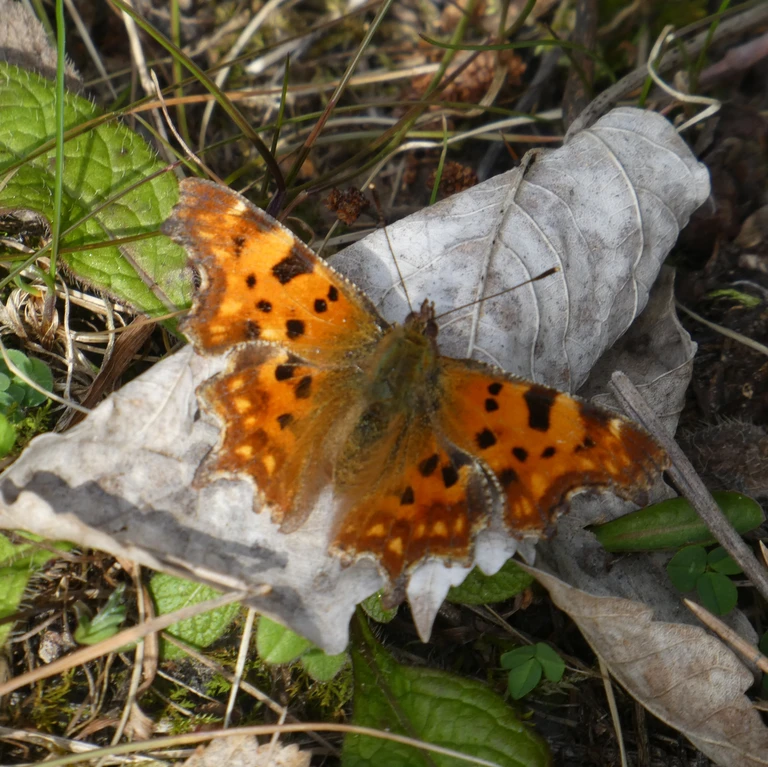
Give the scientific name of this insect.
Polygonia c-album
